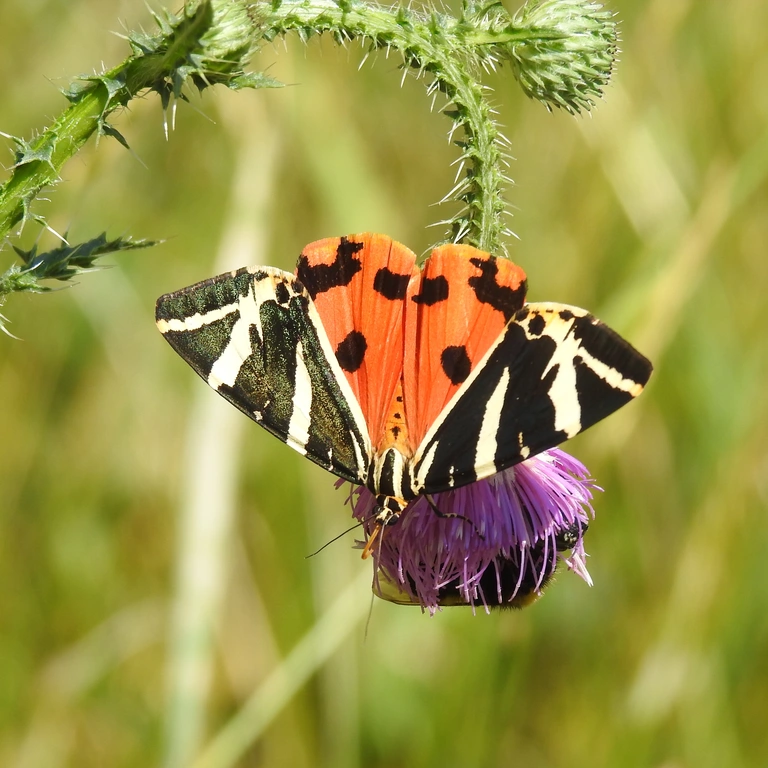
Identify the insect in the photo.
Euplagia quadripunctaria
